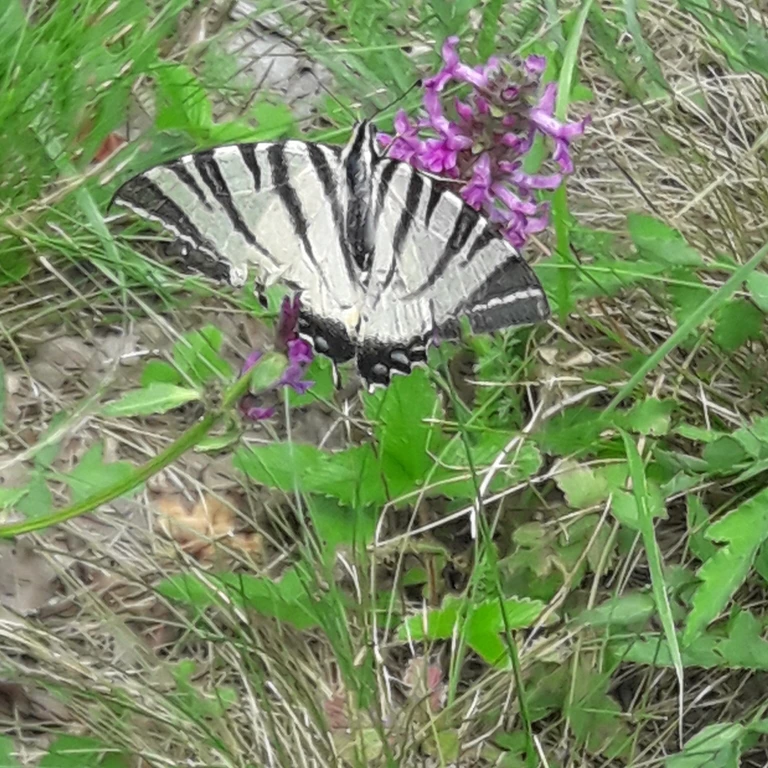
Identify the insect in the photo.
Iphiclides podalirius
